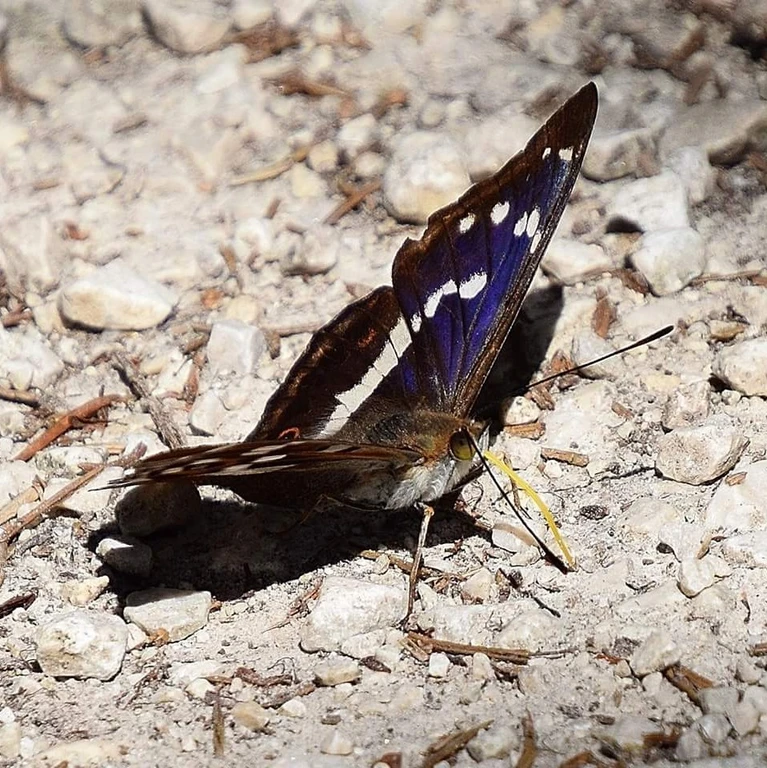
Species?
Apatura iris
